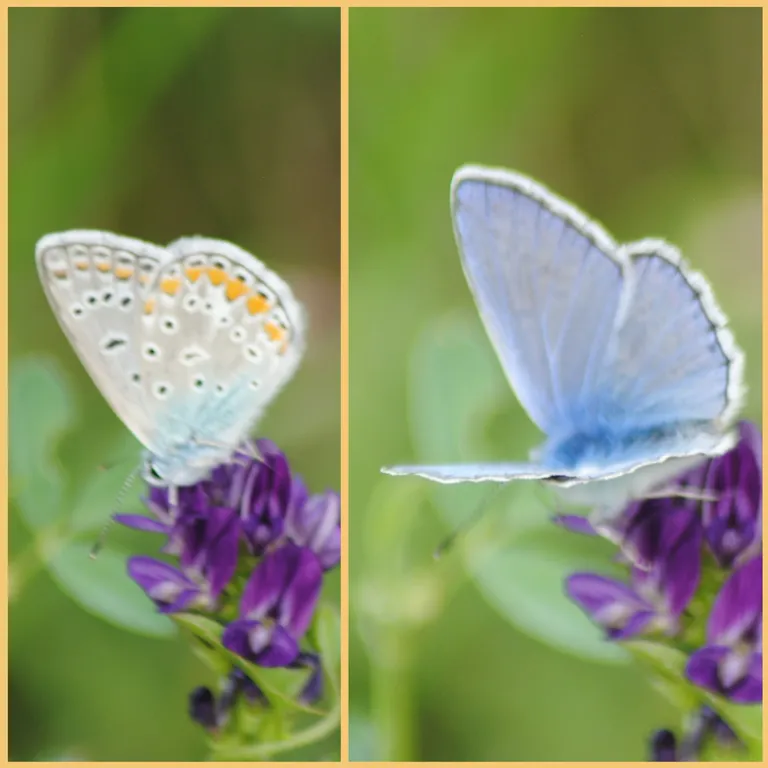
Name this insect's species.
Polyommatus icarus
